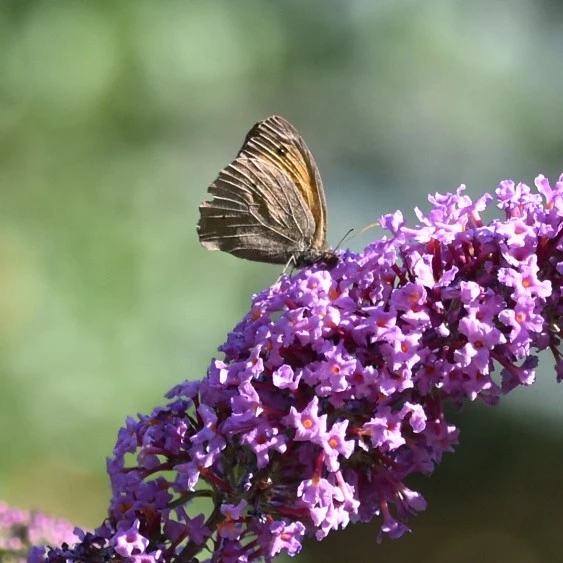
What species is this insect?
Maniola jurtina
